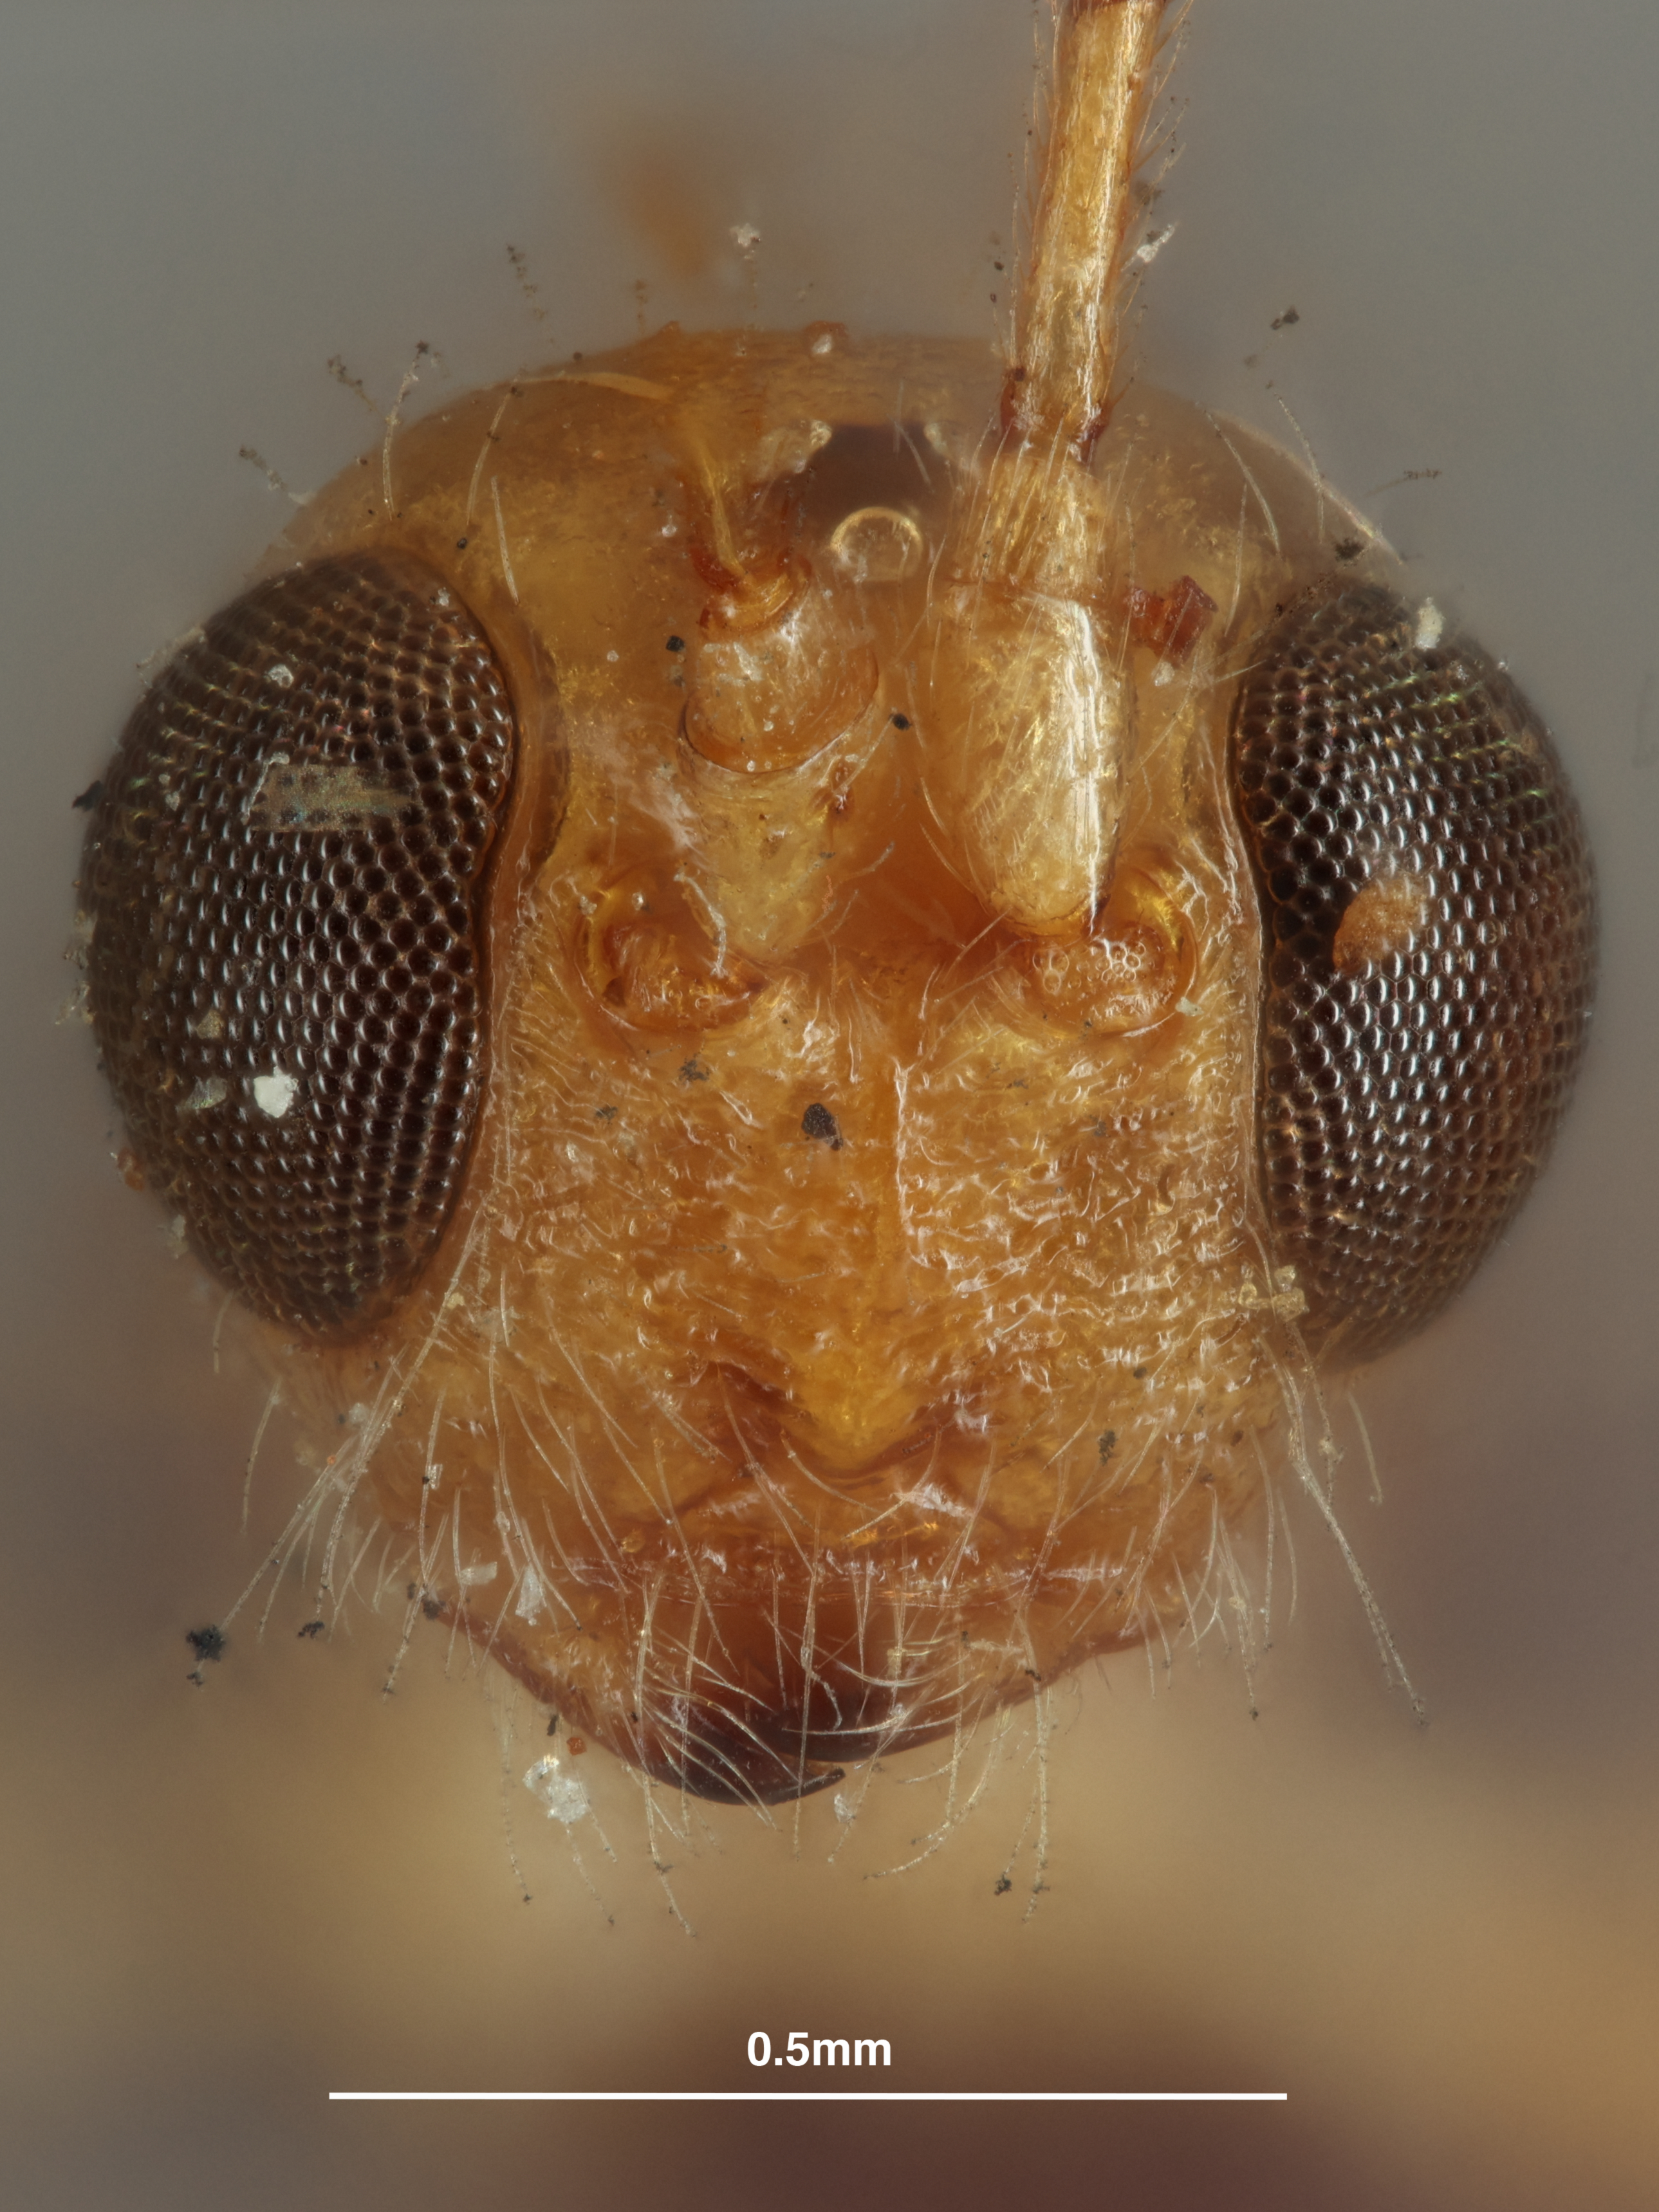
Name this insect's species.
Spathius seres
